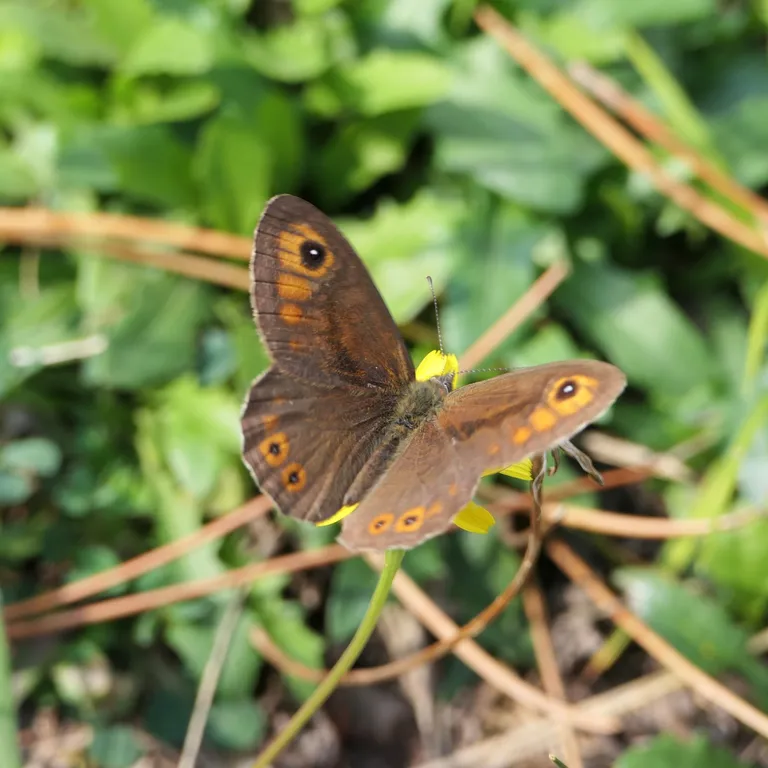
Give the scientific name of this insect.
Lasiommata maera (also Pararge maera)
